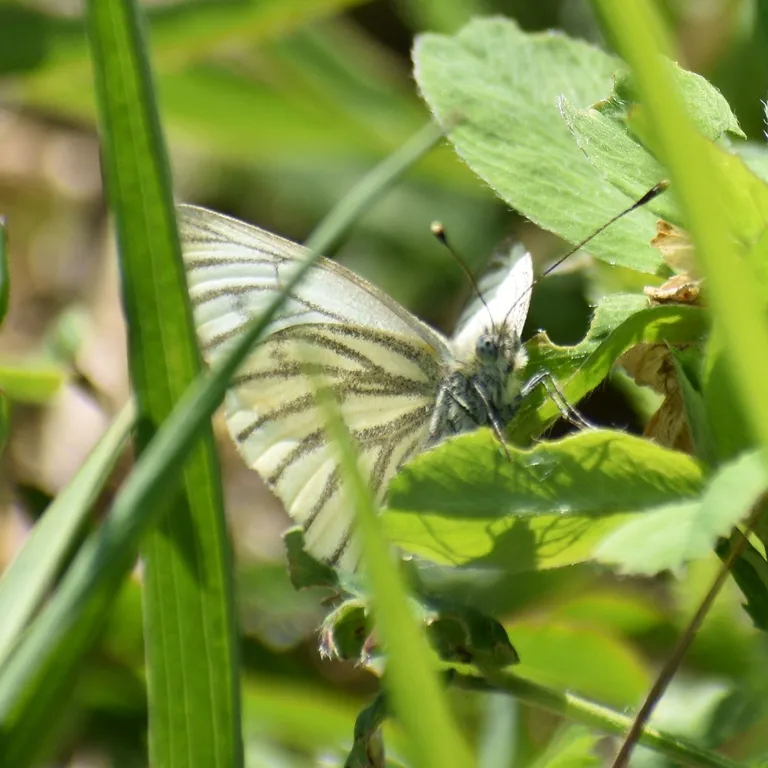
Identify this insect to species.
Pieris napi
